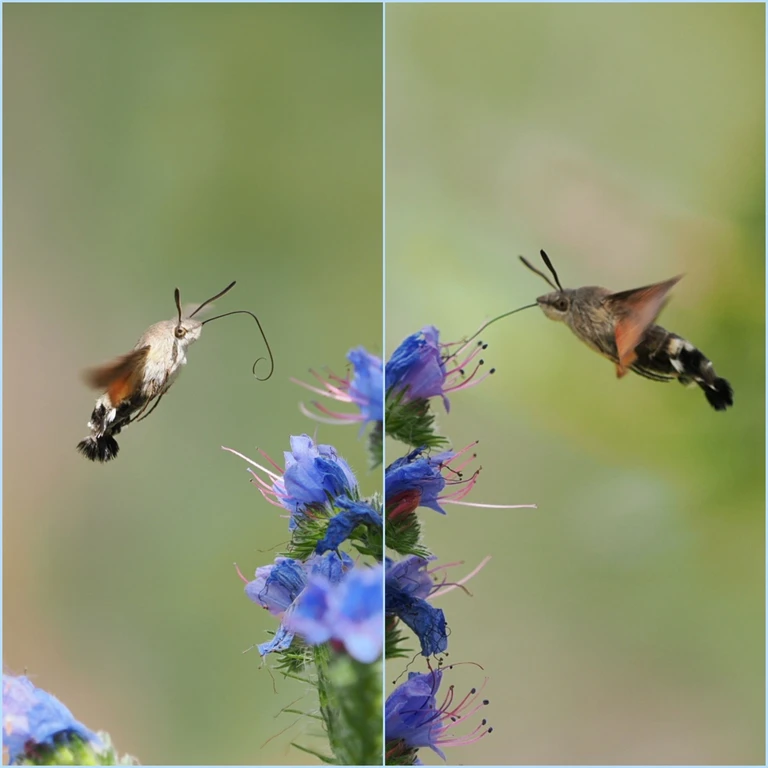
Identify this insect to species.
Macroglossum stellatarum
